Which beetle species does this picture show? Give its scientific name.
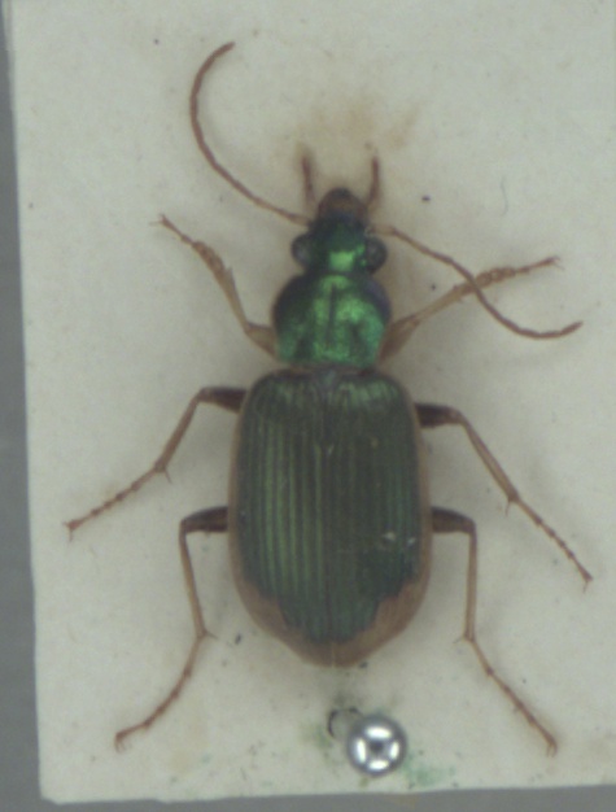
Chlaenius vestitus
